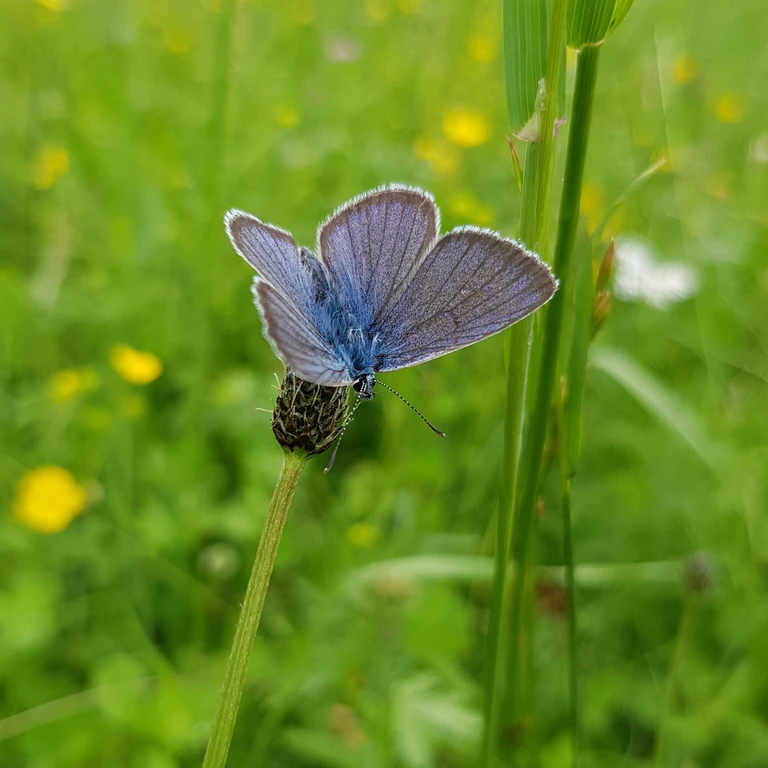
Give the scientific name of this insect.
Cyaniris semiargus
